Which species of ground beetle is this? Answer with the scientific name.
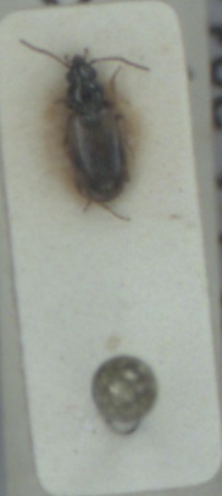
Bembidion ephippium
